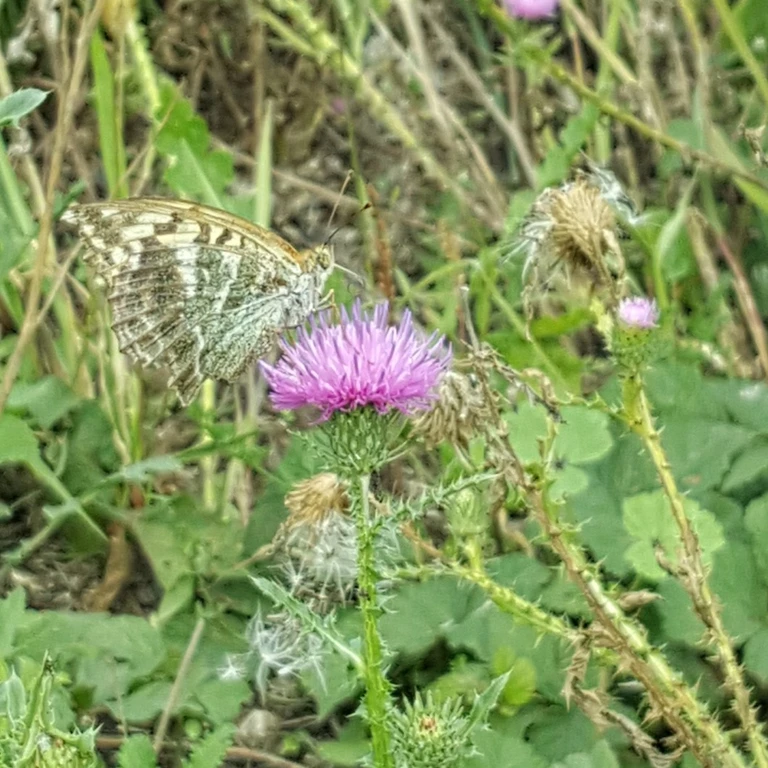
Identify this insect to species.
Argynnis paphia
